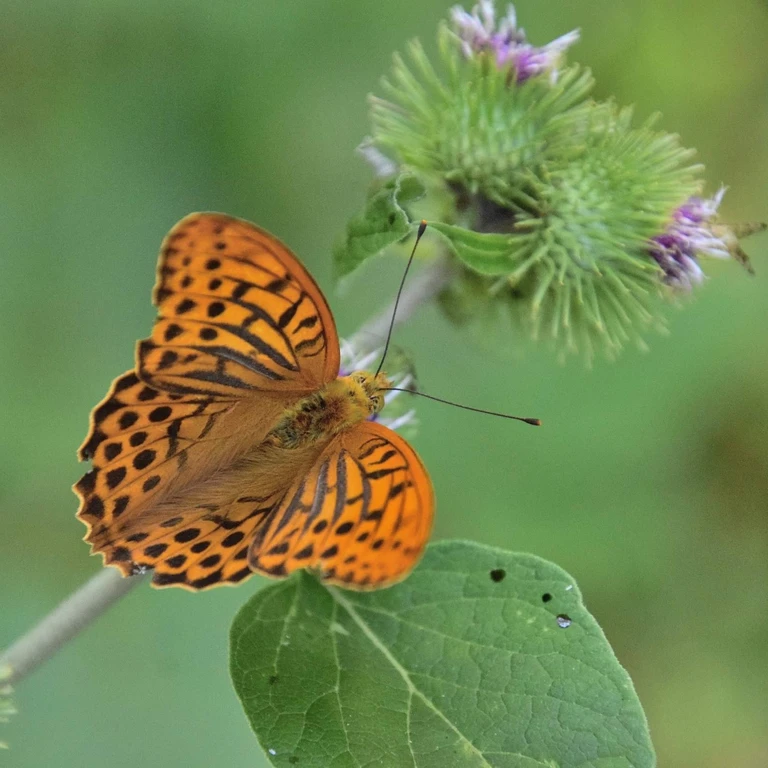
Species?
Argynnis paphia
